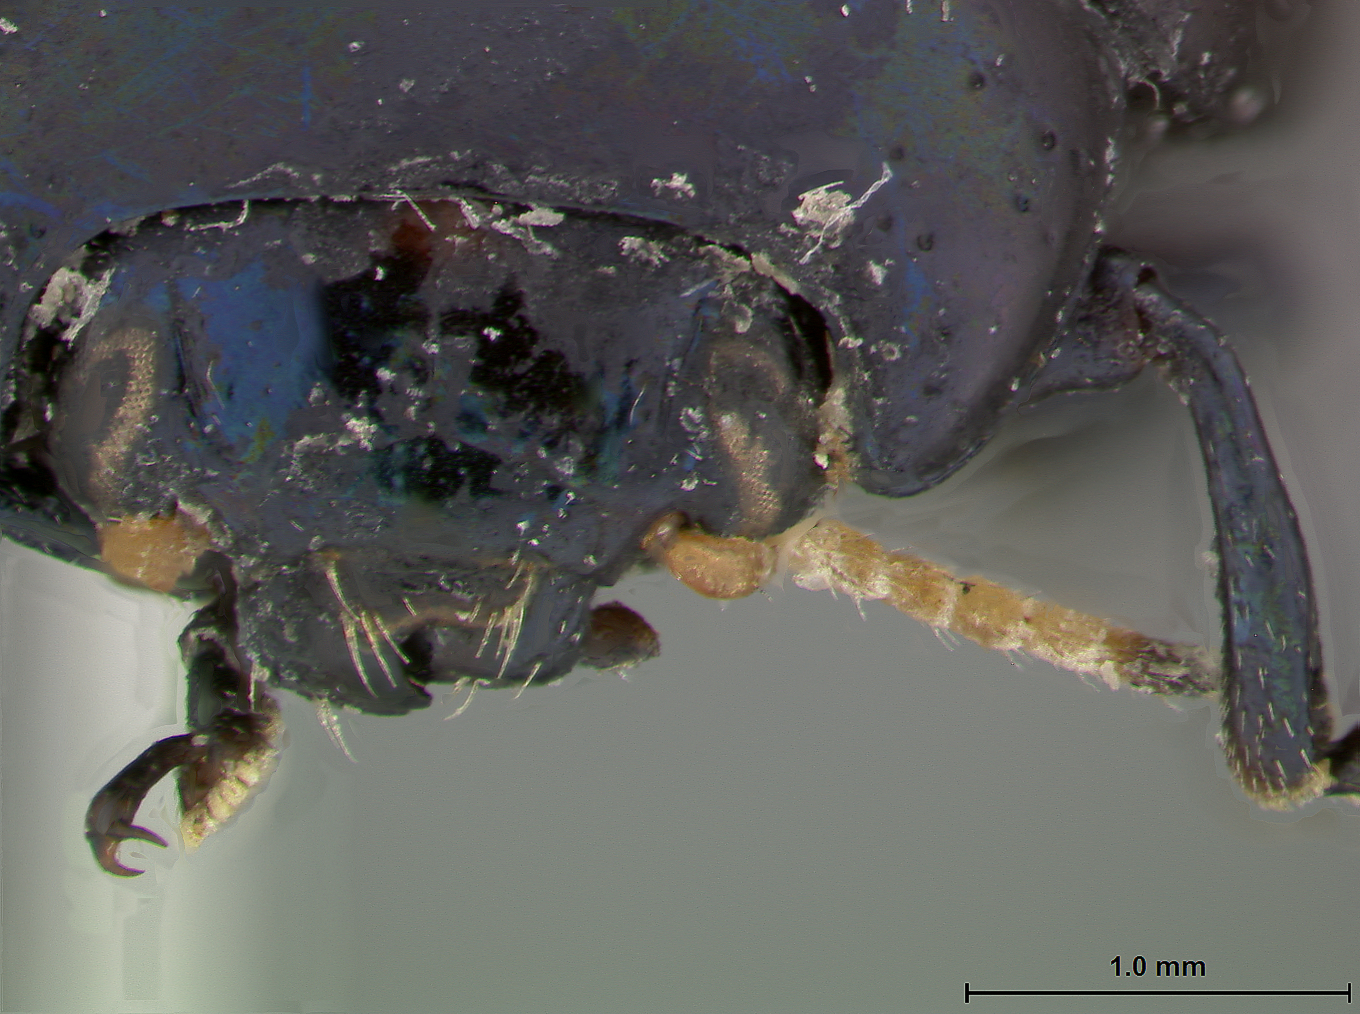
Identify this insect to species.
Leucocera cyanea
